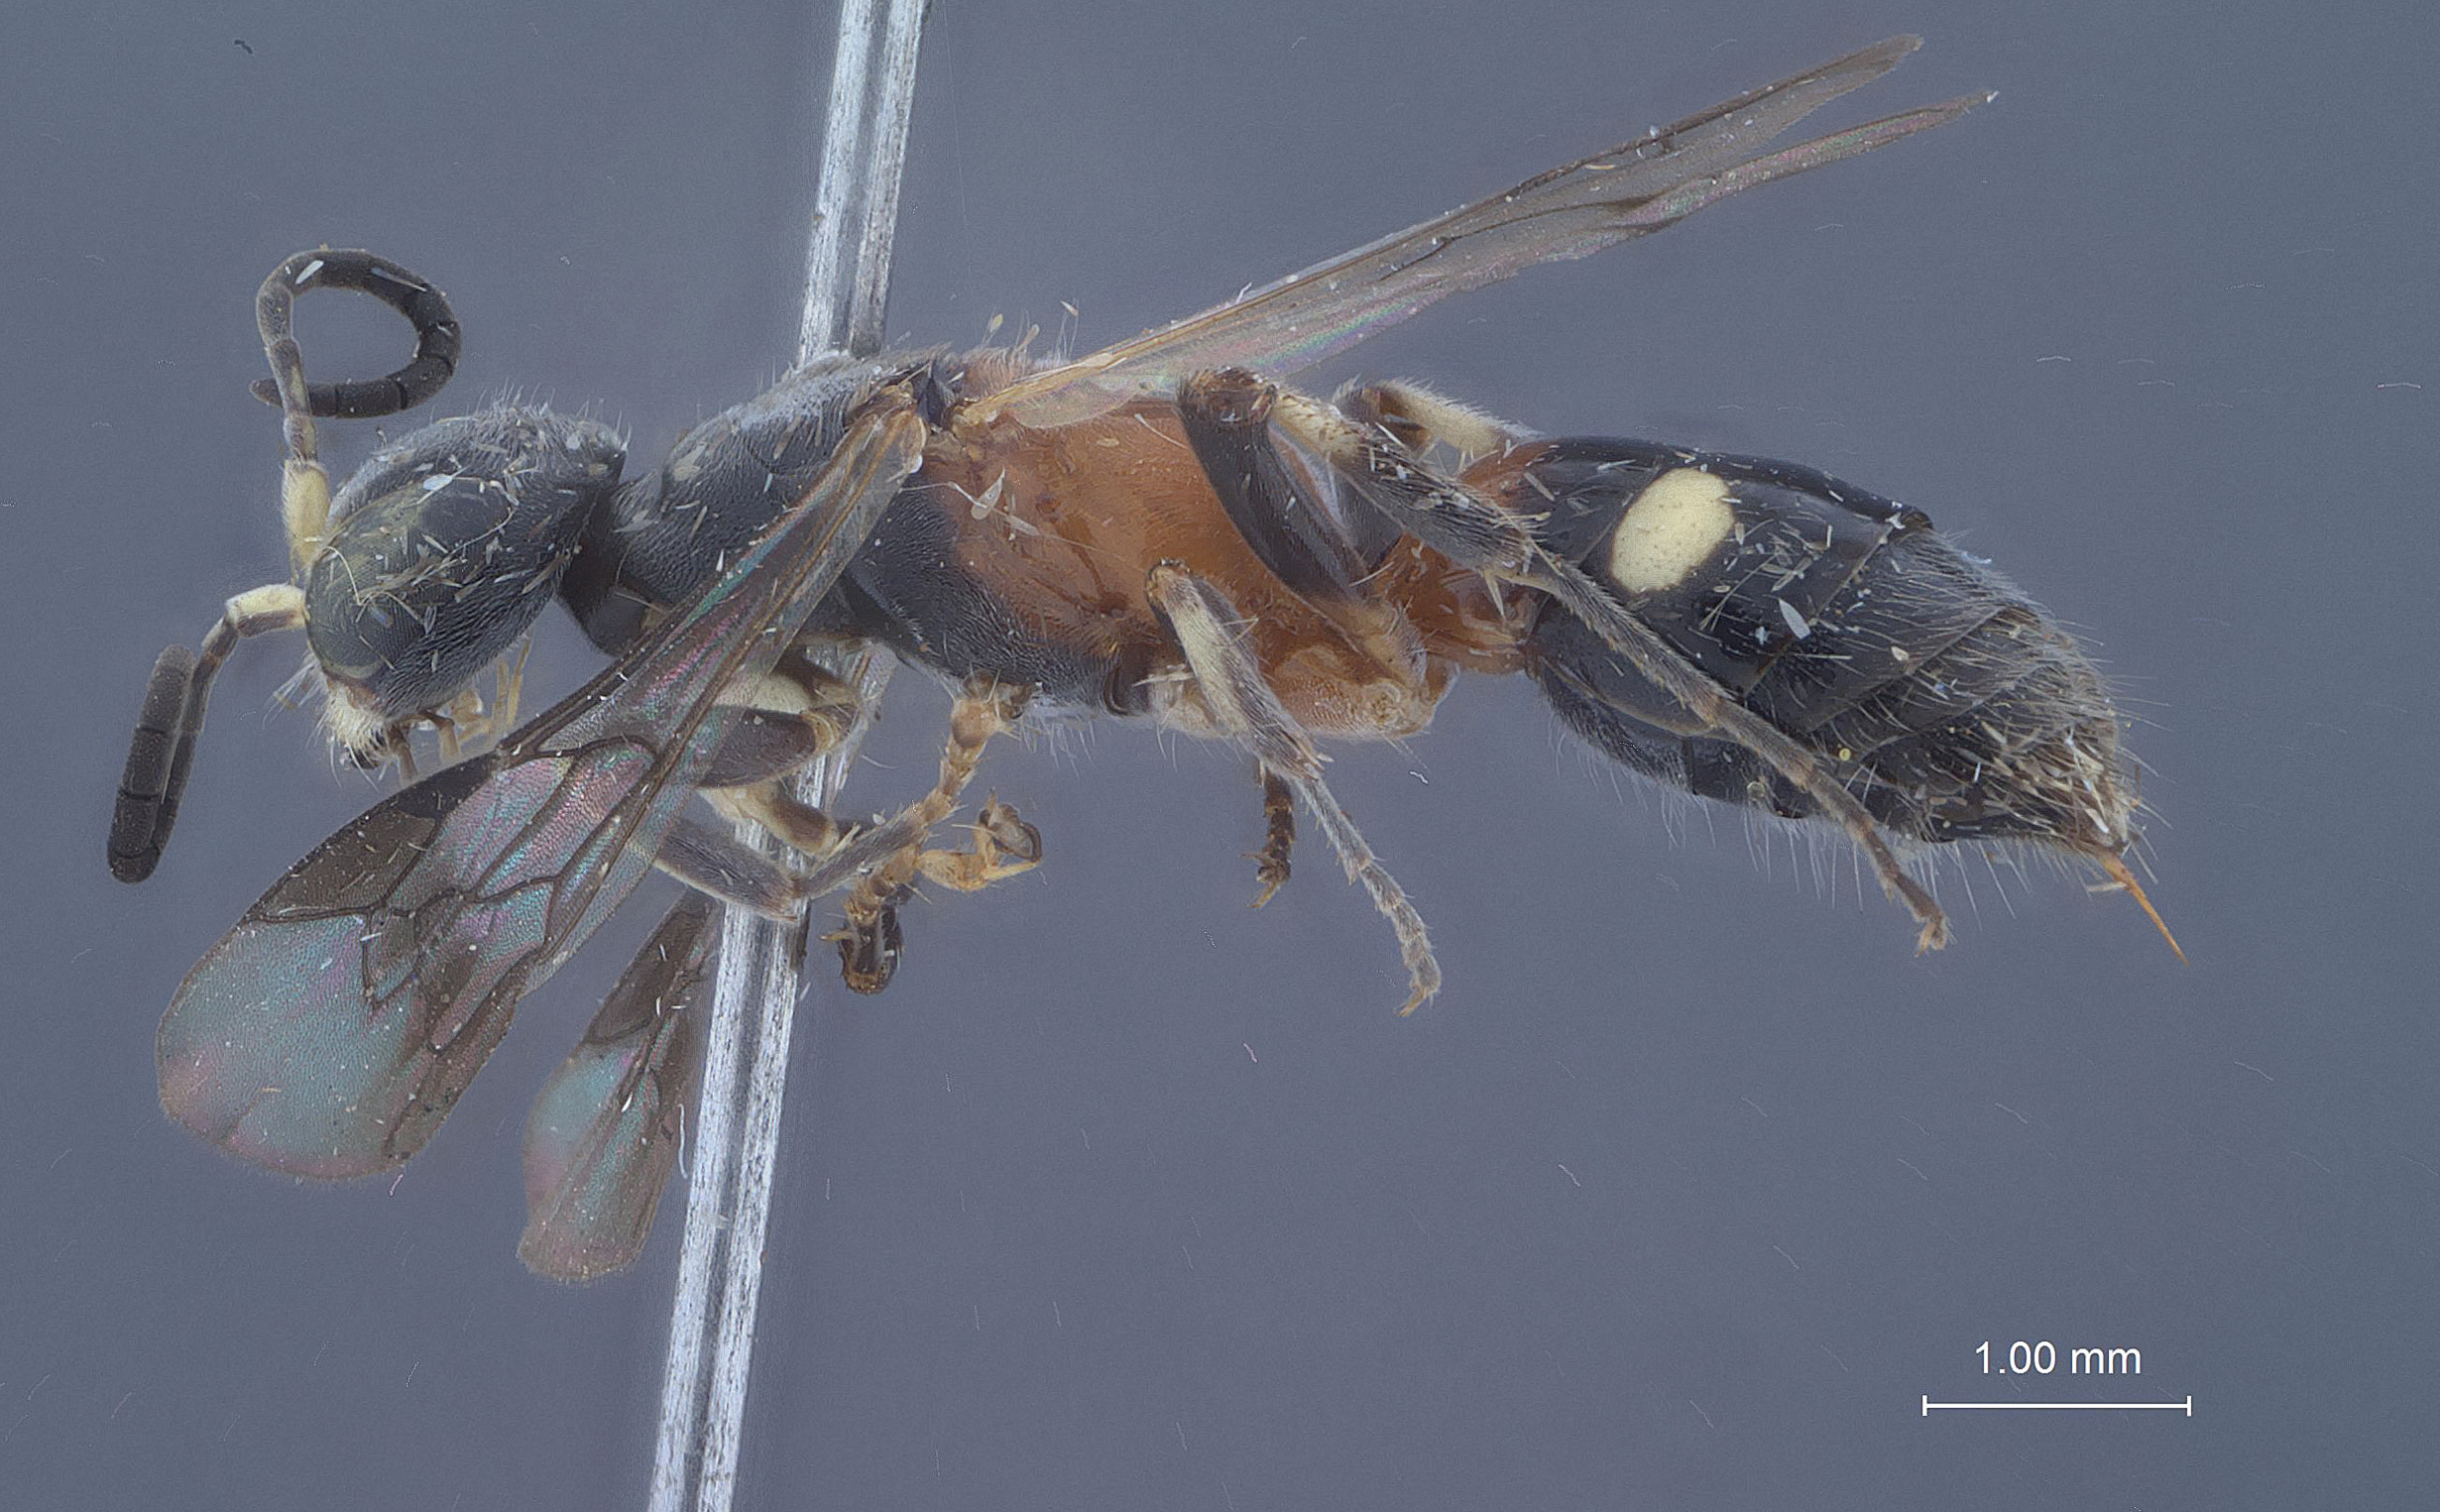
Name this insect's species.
Analysson rufescens
